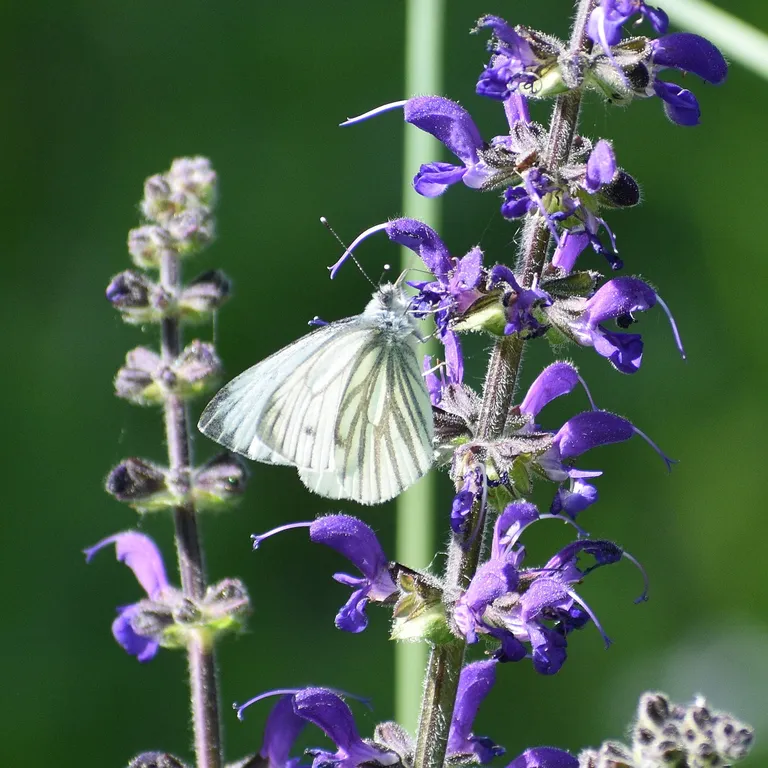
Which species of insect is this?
Pieris napi
